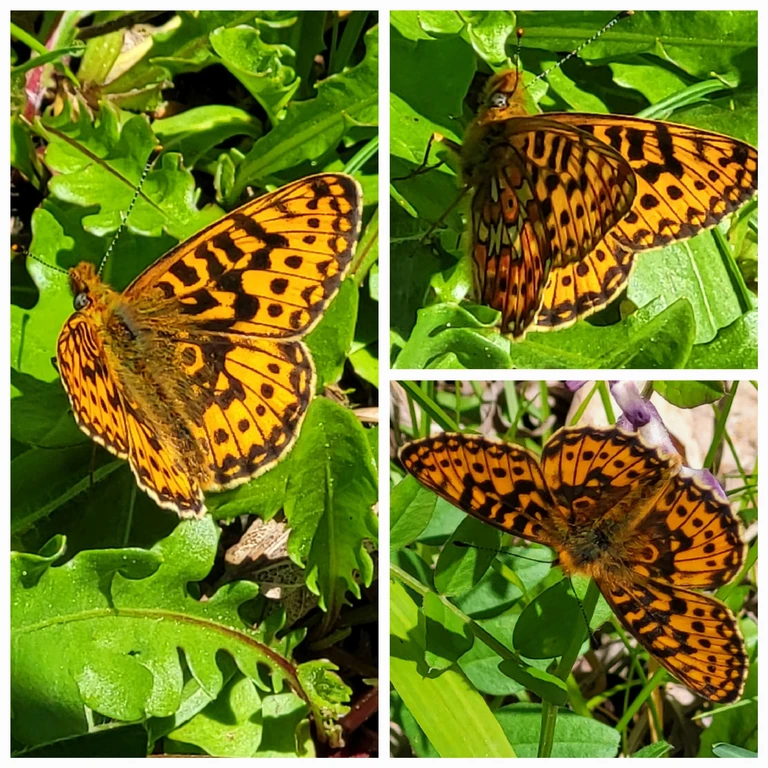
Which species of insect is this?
Boloria euphrosyne (also Clossiana euphrosyne)
